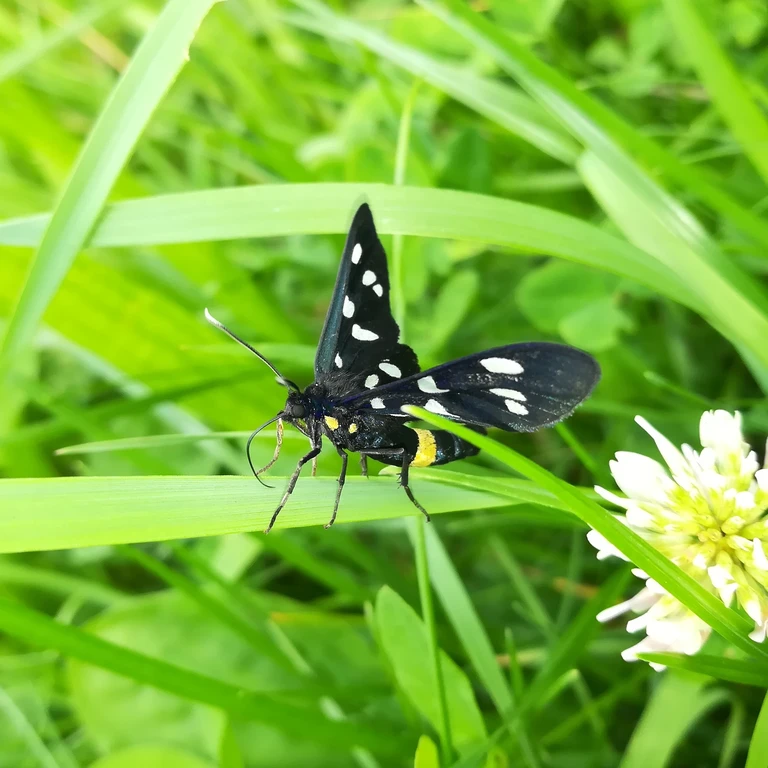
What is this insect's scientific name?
Amata phegea
